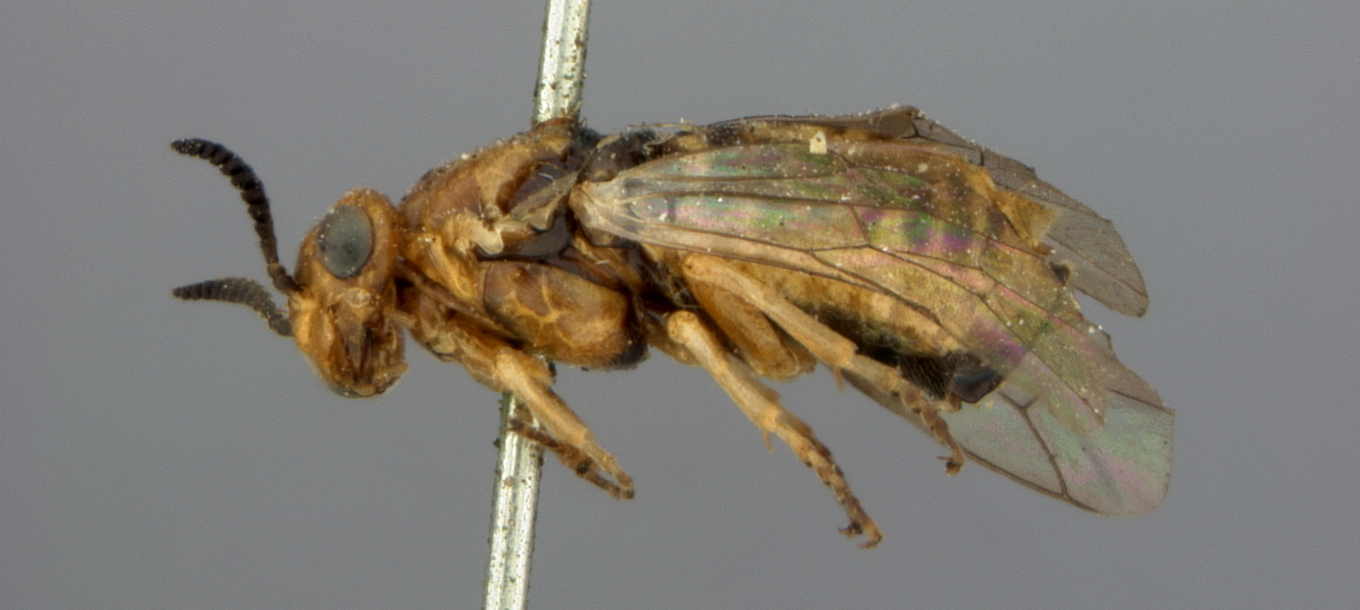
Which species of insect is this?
Lophyrus fulva
